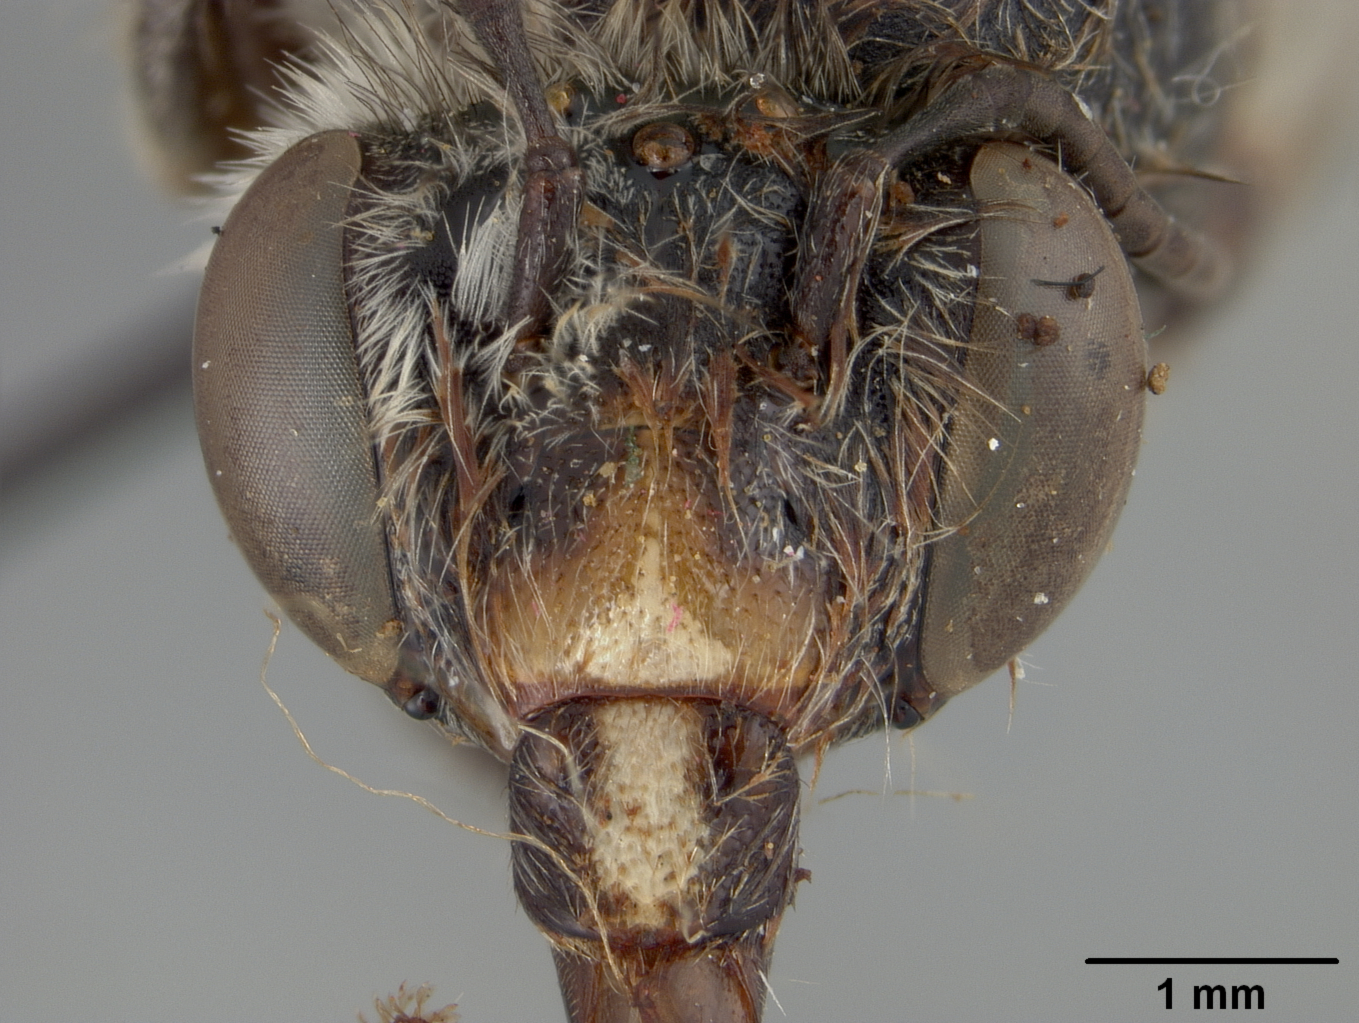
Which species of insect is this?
Anthophora albopicta
